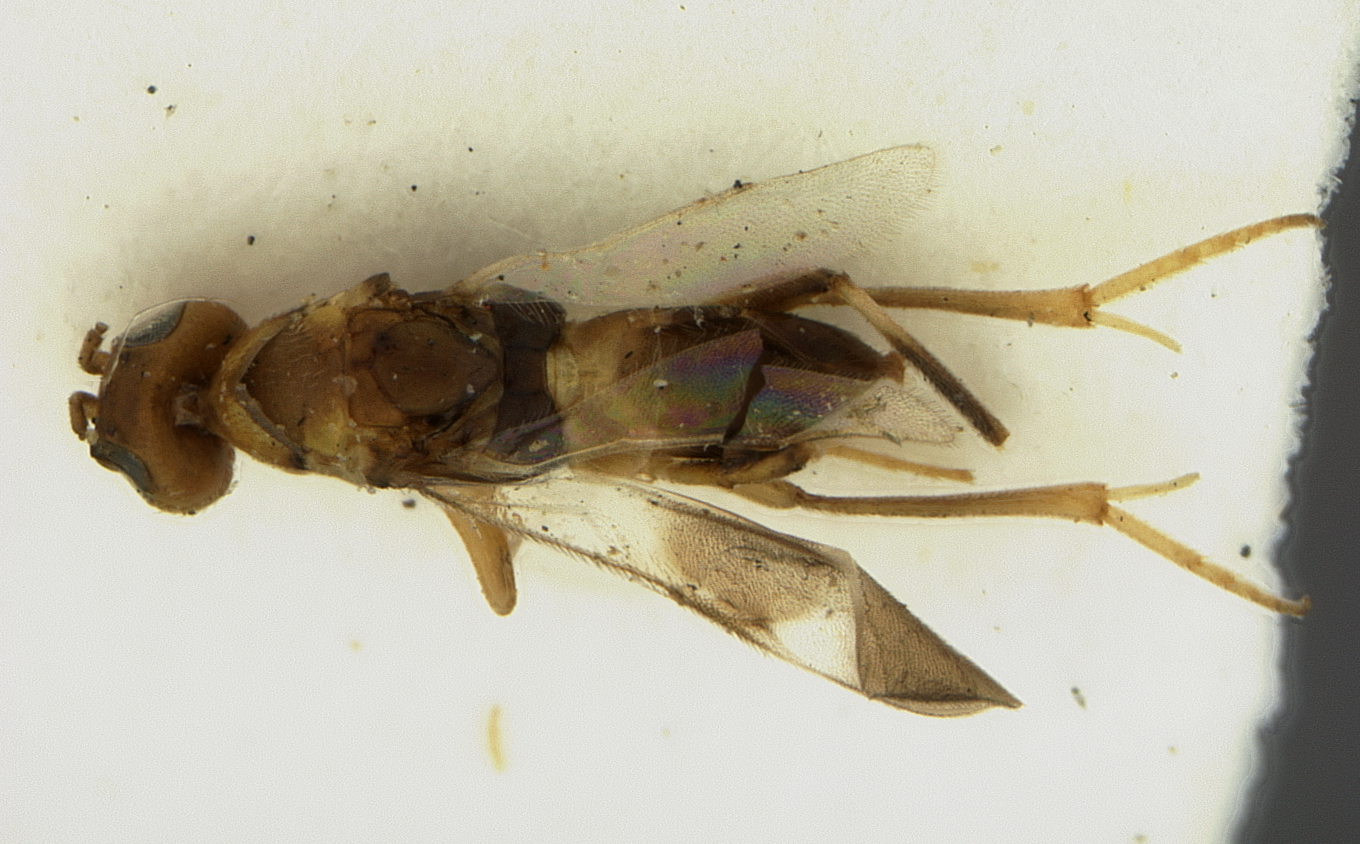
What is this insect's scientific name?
Ericydnus maculipennis
